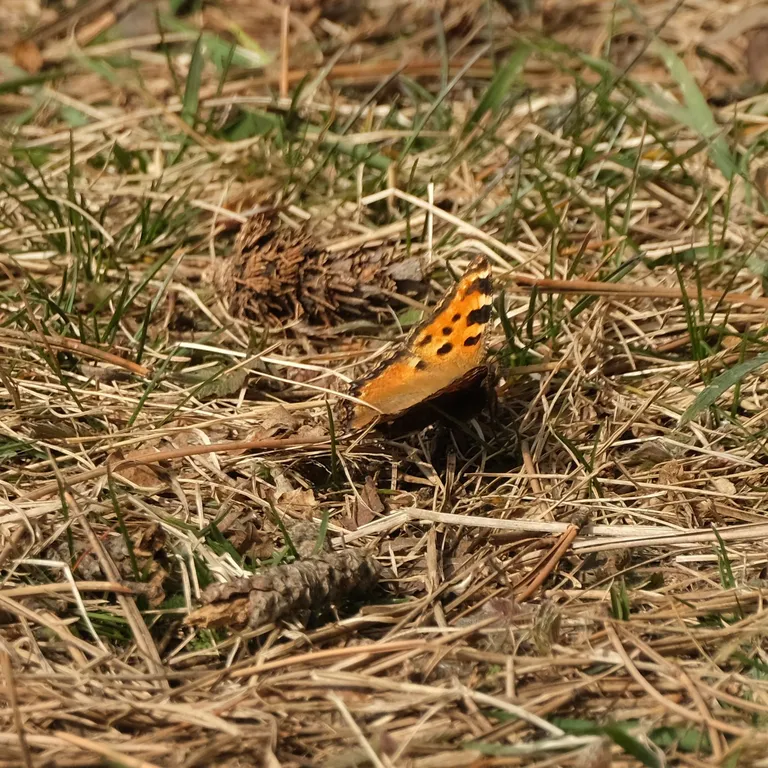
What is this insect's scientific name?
Nymphalis polychloros
